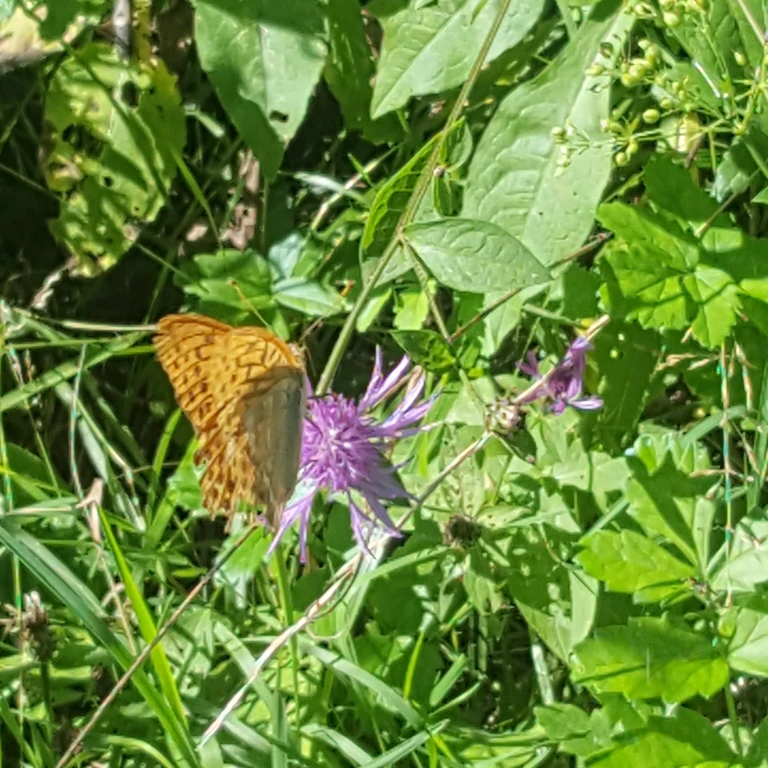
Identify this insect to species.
Argynnis paphia
